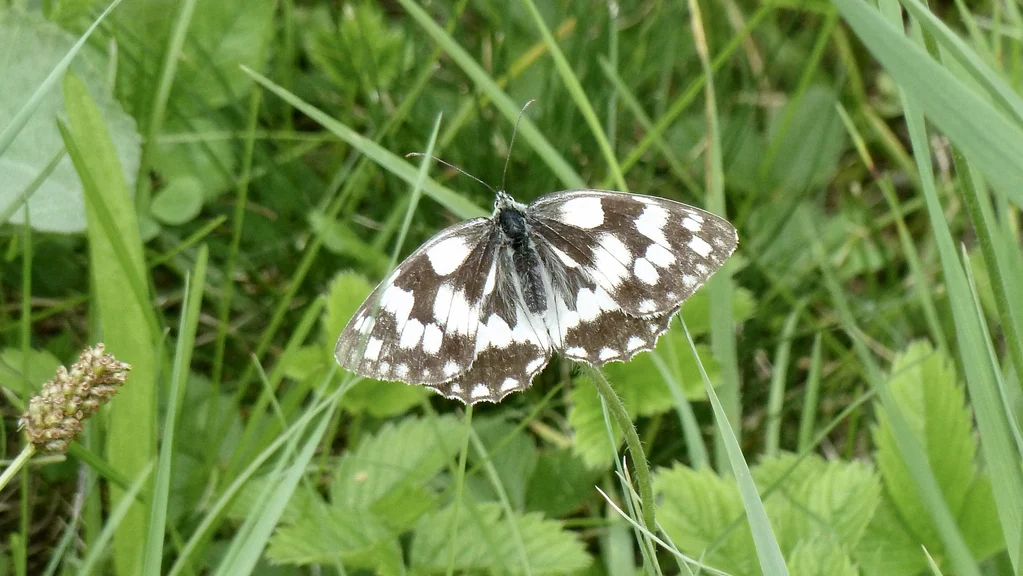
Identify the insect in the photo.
Melanargia galathea
